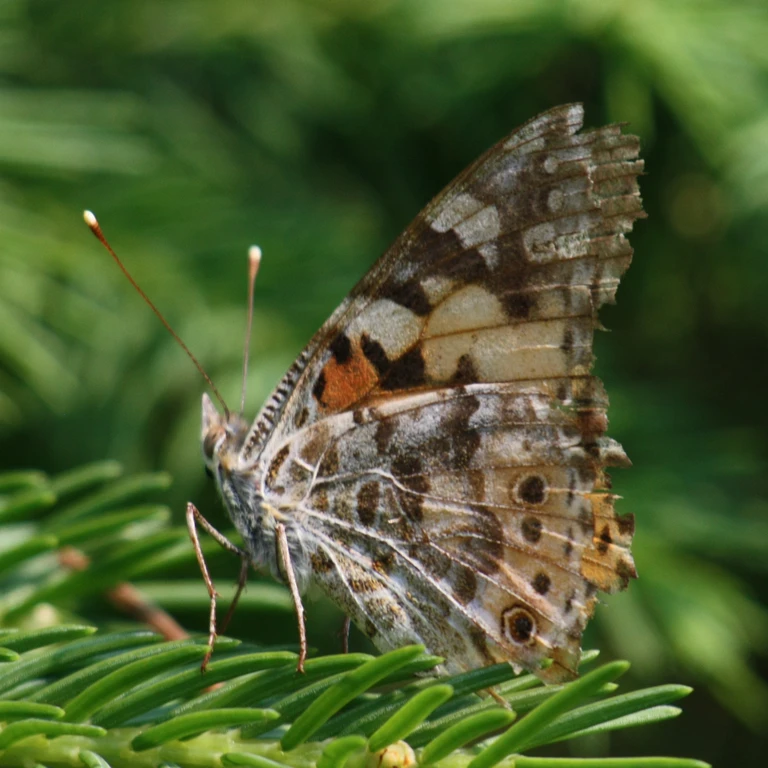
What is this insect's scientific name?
Vanessa cardui
